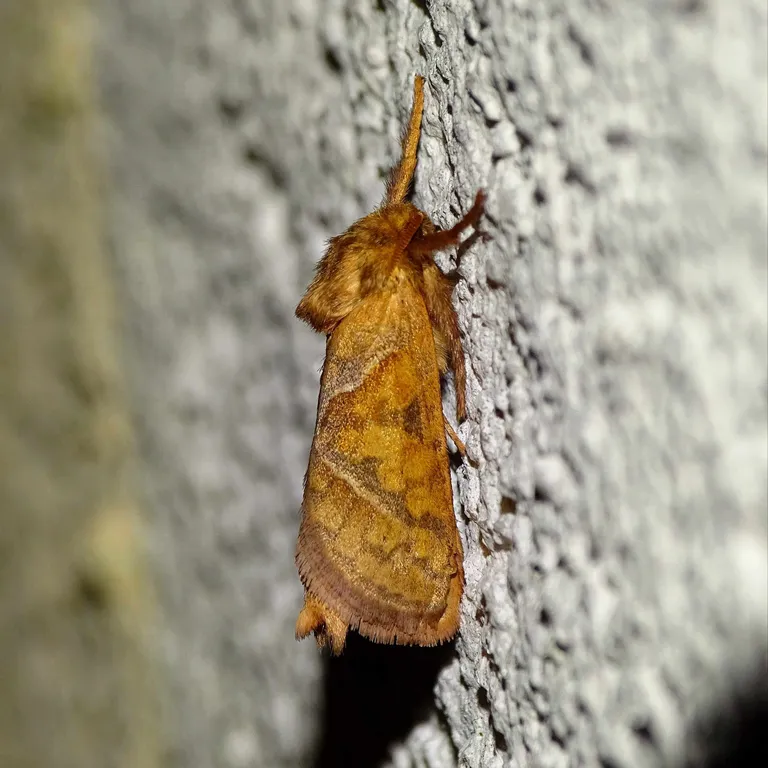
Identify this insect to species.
Triodia sylvina
